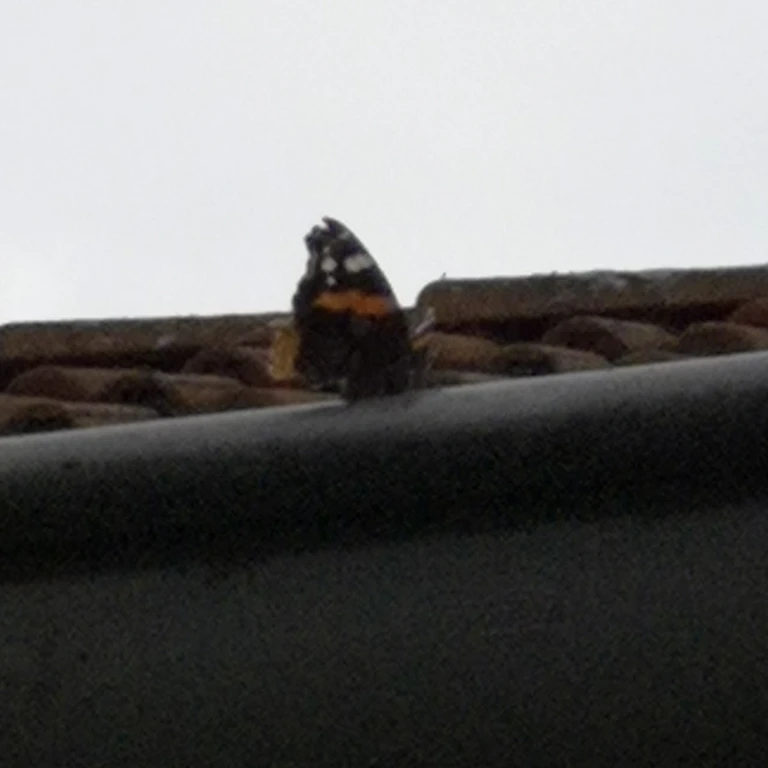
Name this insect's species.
Vanessa atalanta
